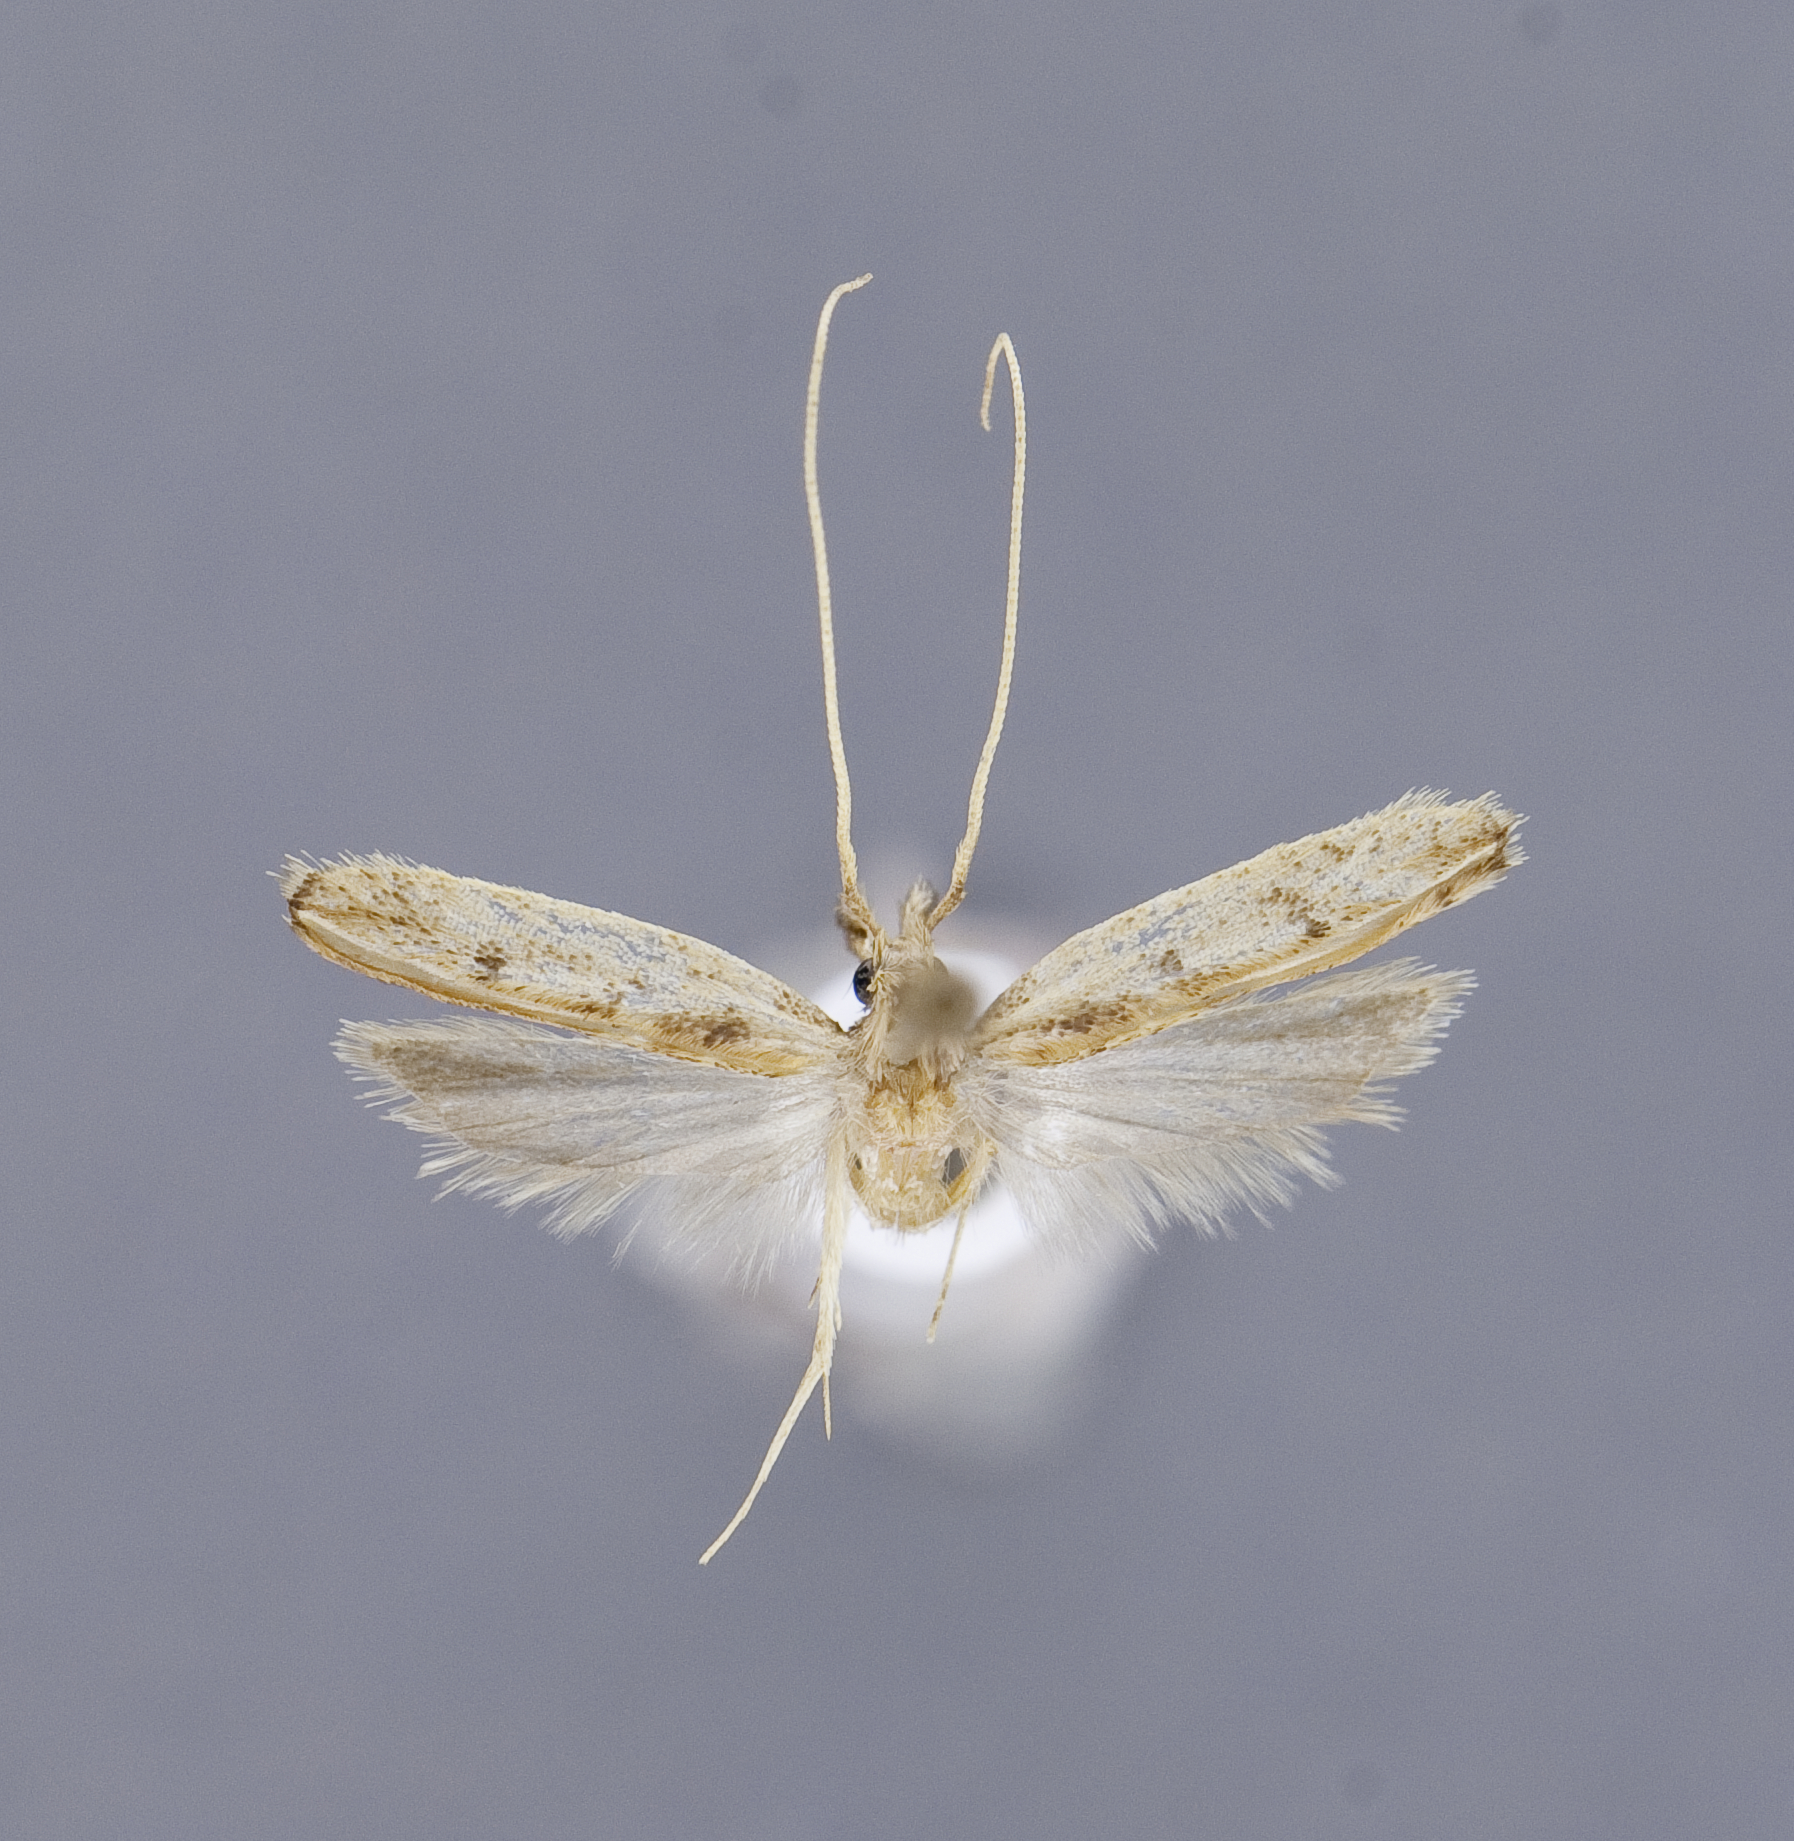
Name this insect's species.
Frisilia ceylonica
